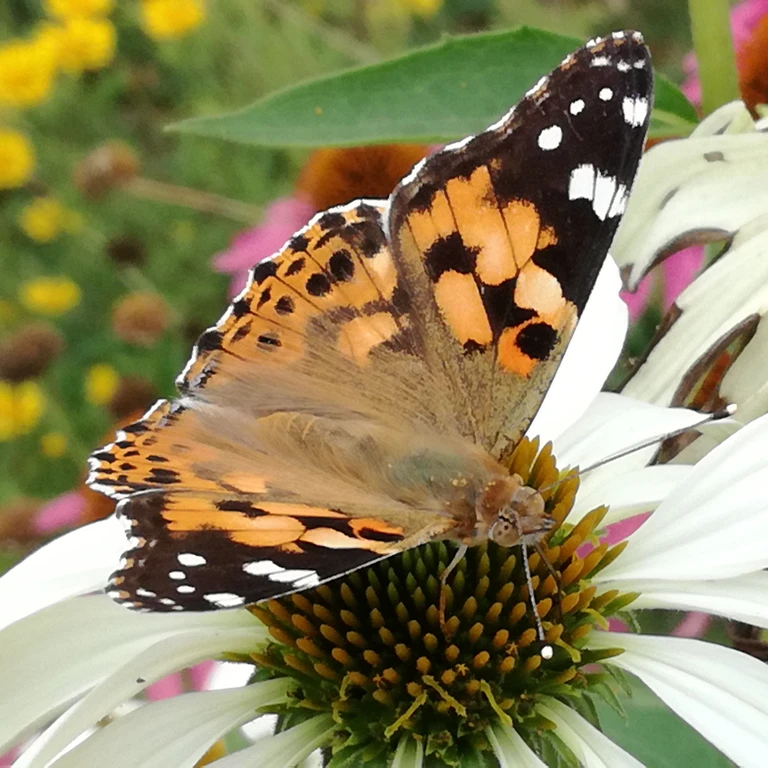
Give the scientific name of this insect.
Vanessa cardui
